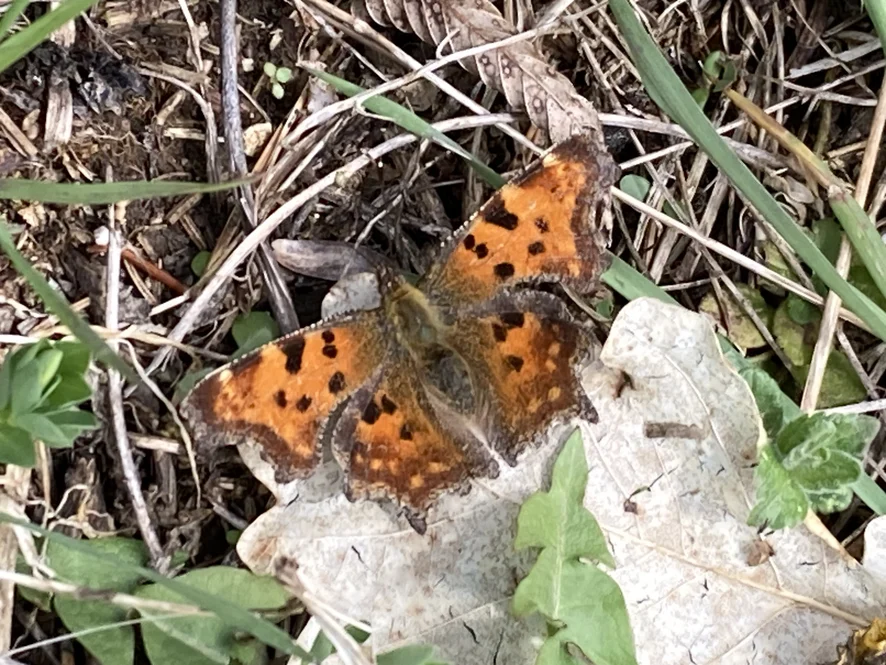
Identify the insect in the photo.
Polygonia c-album
